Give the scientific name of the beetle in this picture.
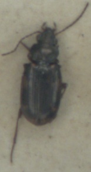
Bembidion varium
